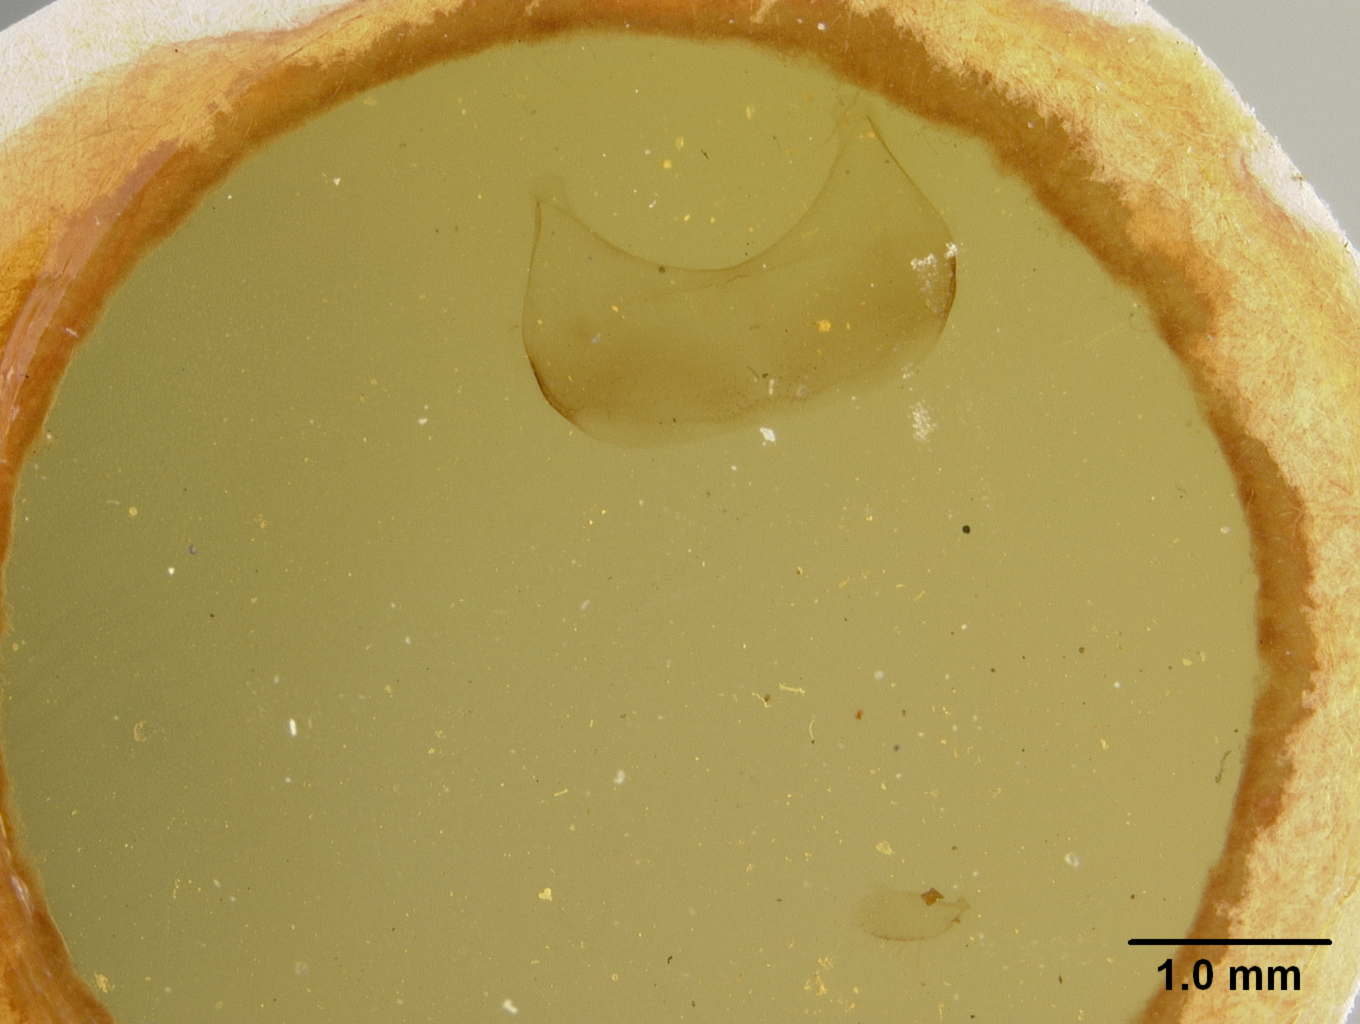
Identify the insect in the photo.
Osmia thysanisca
